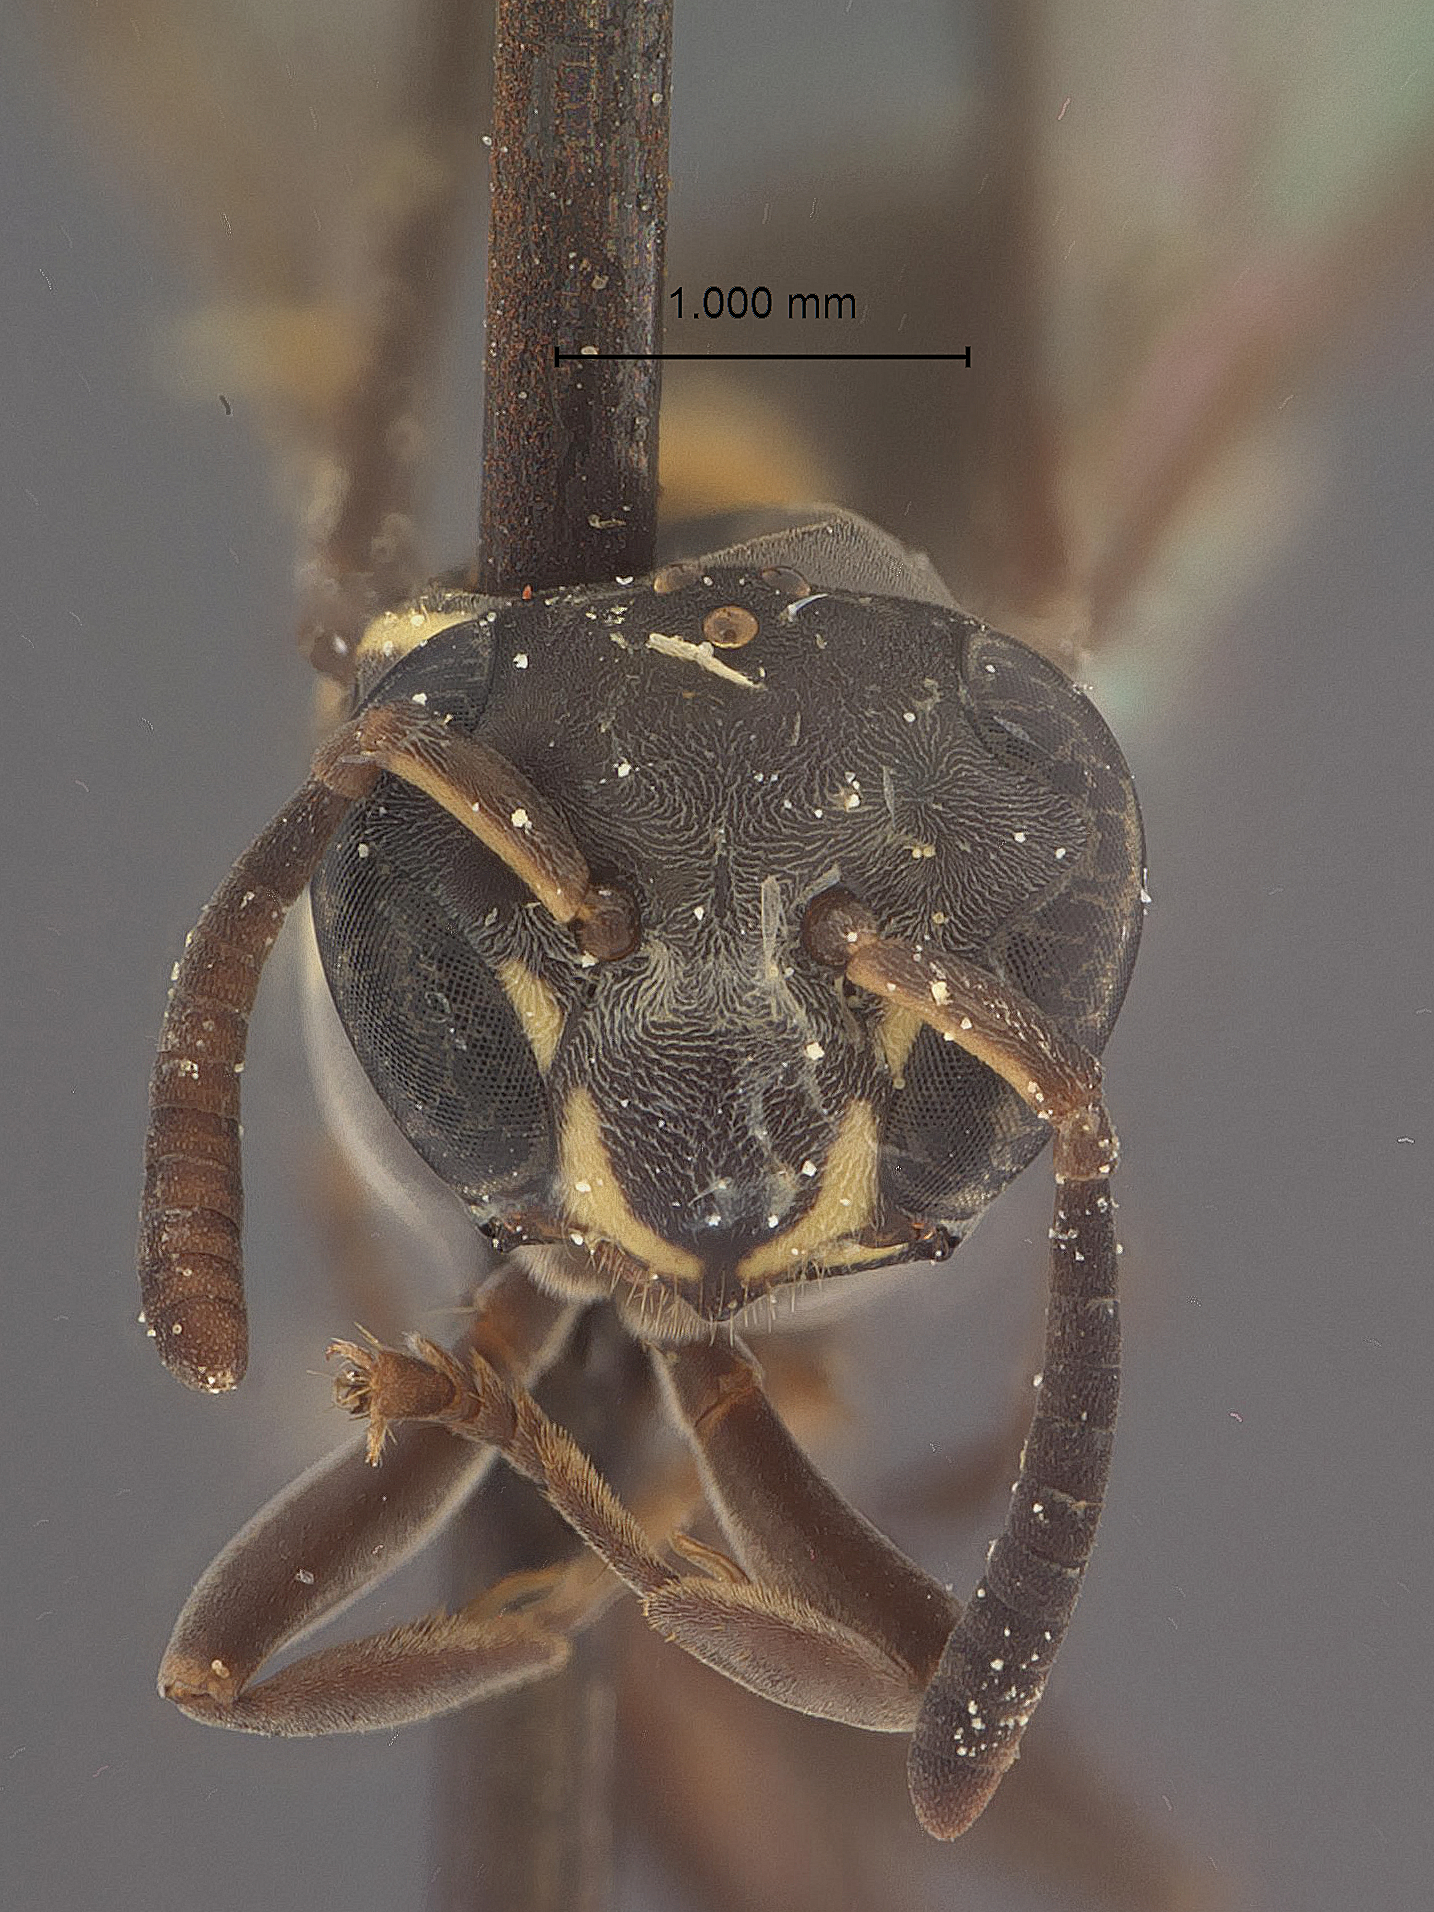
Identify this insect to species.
Polybia belemensis
